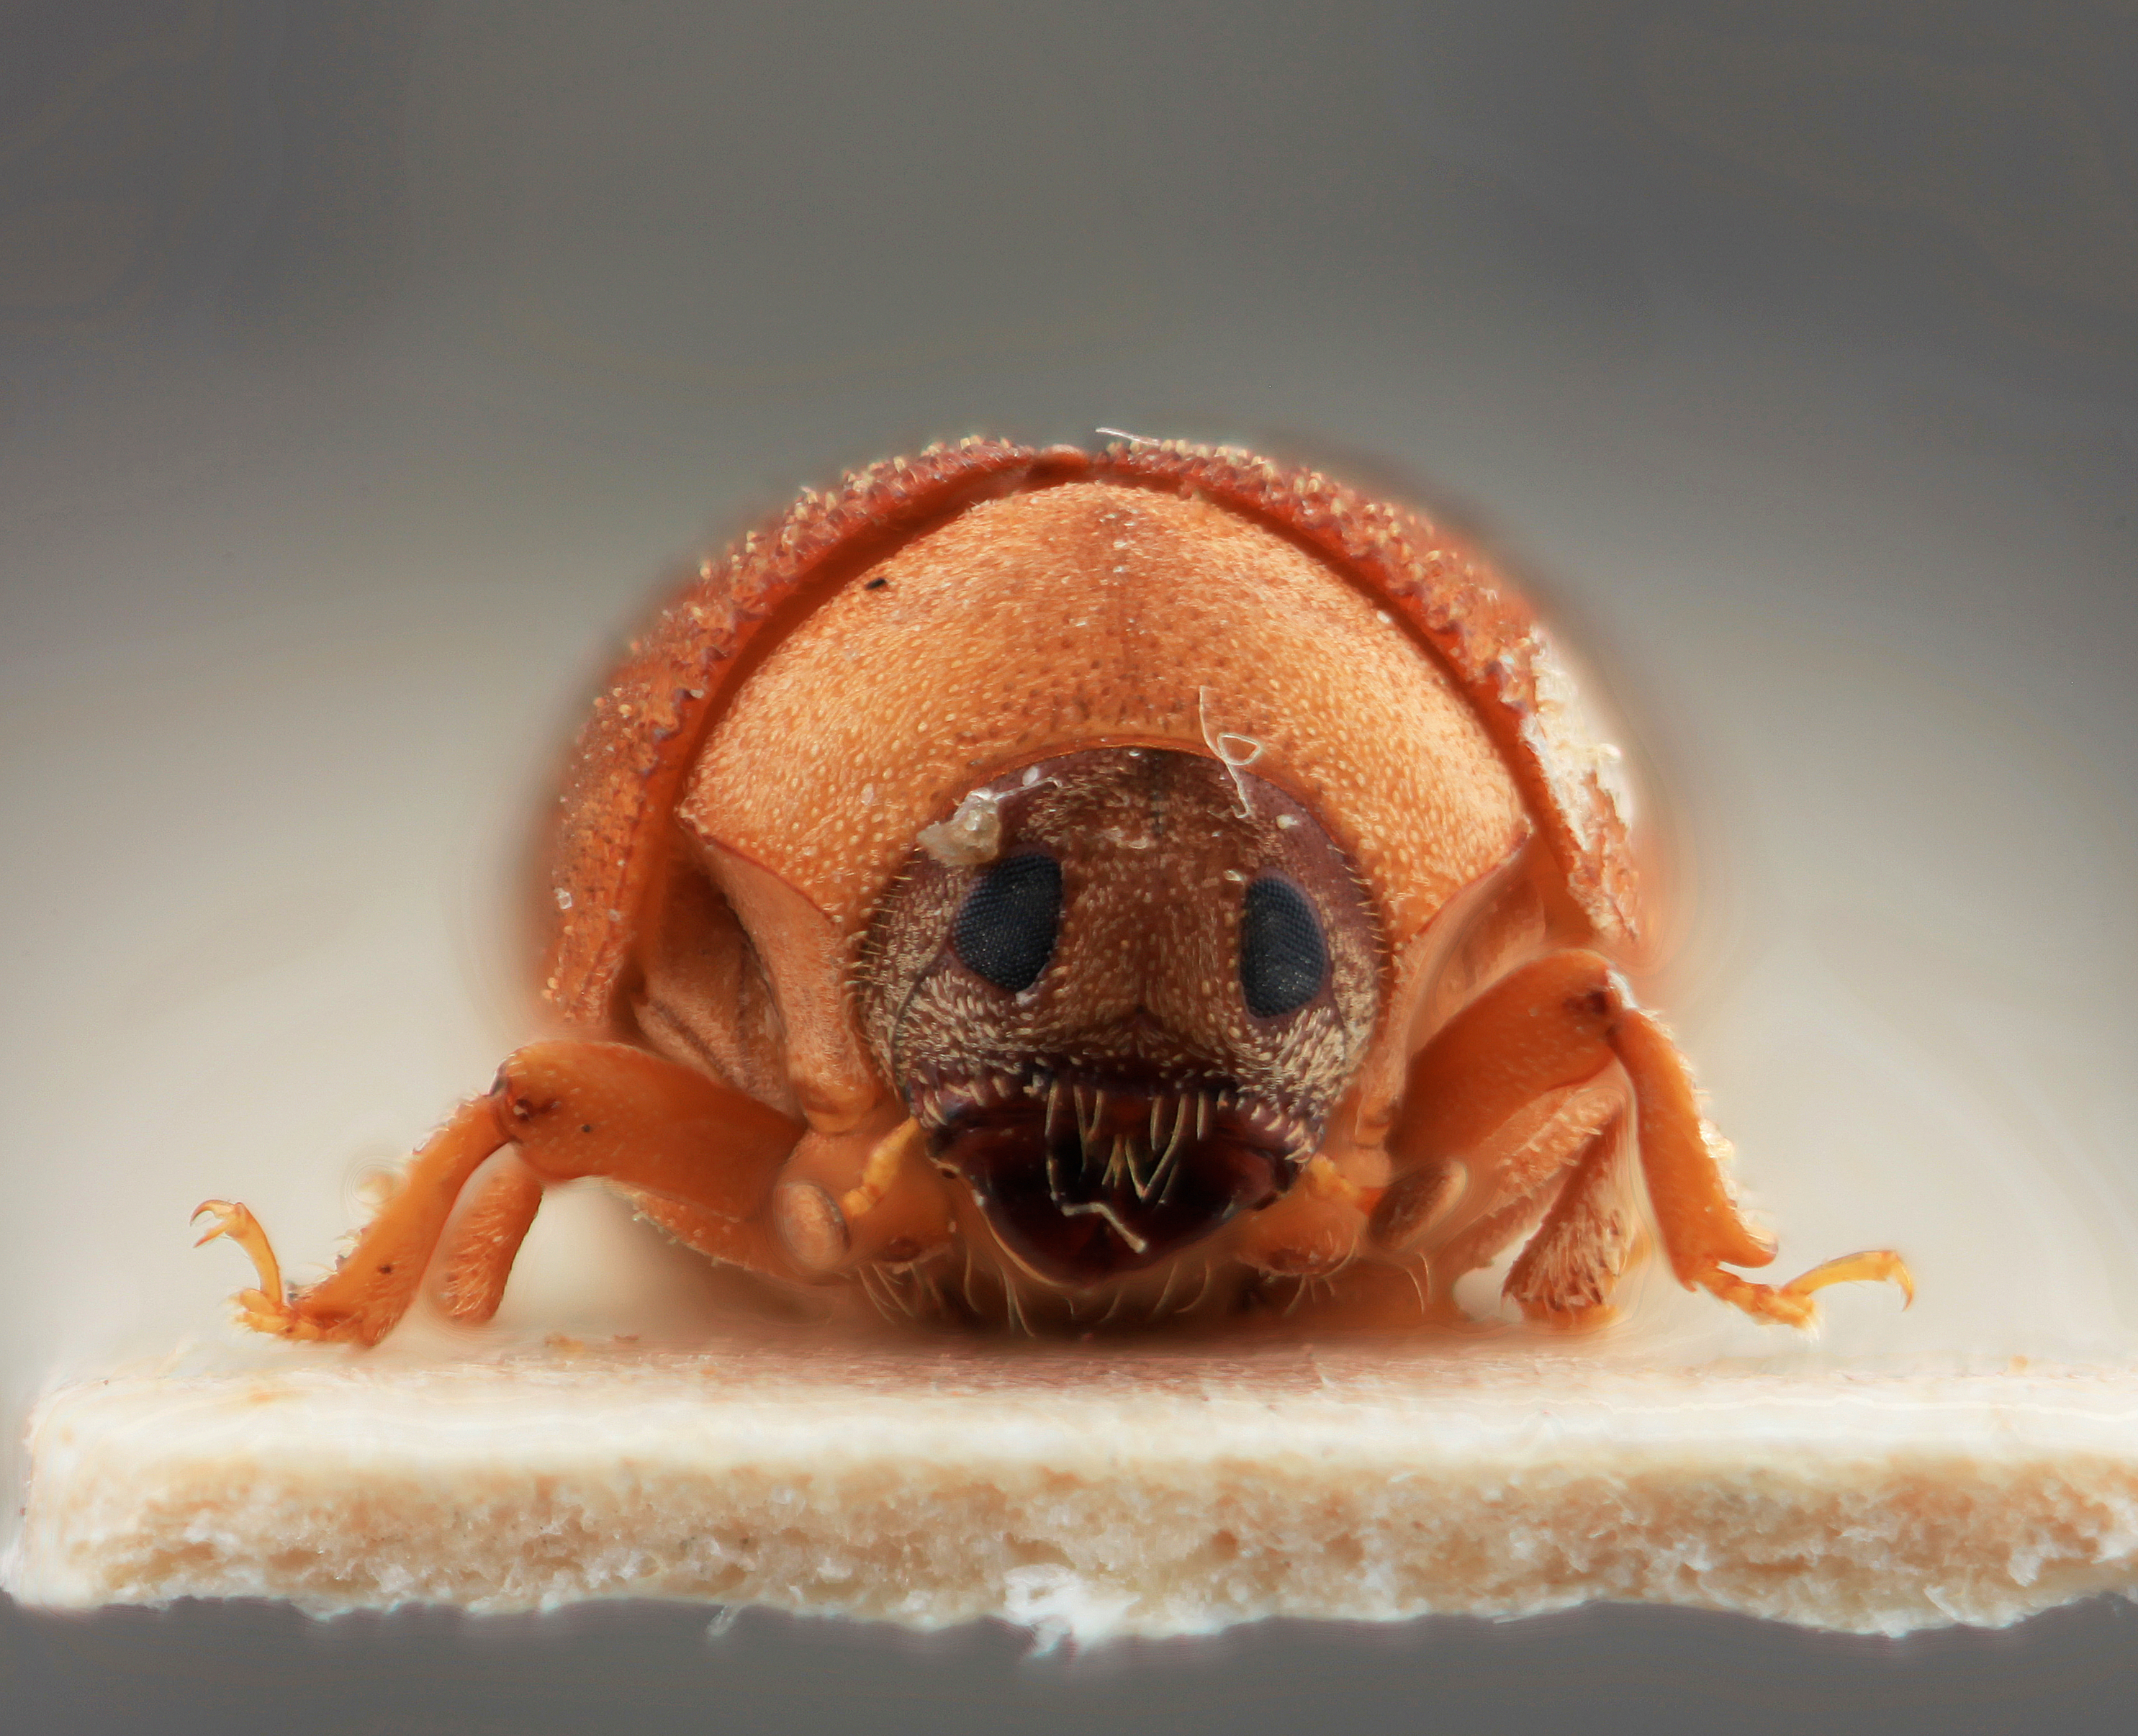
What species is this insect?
Sphaerotrypes costatus
